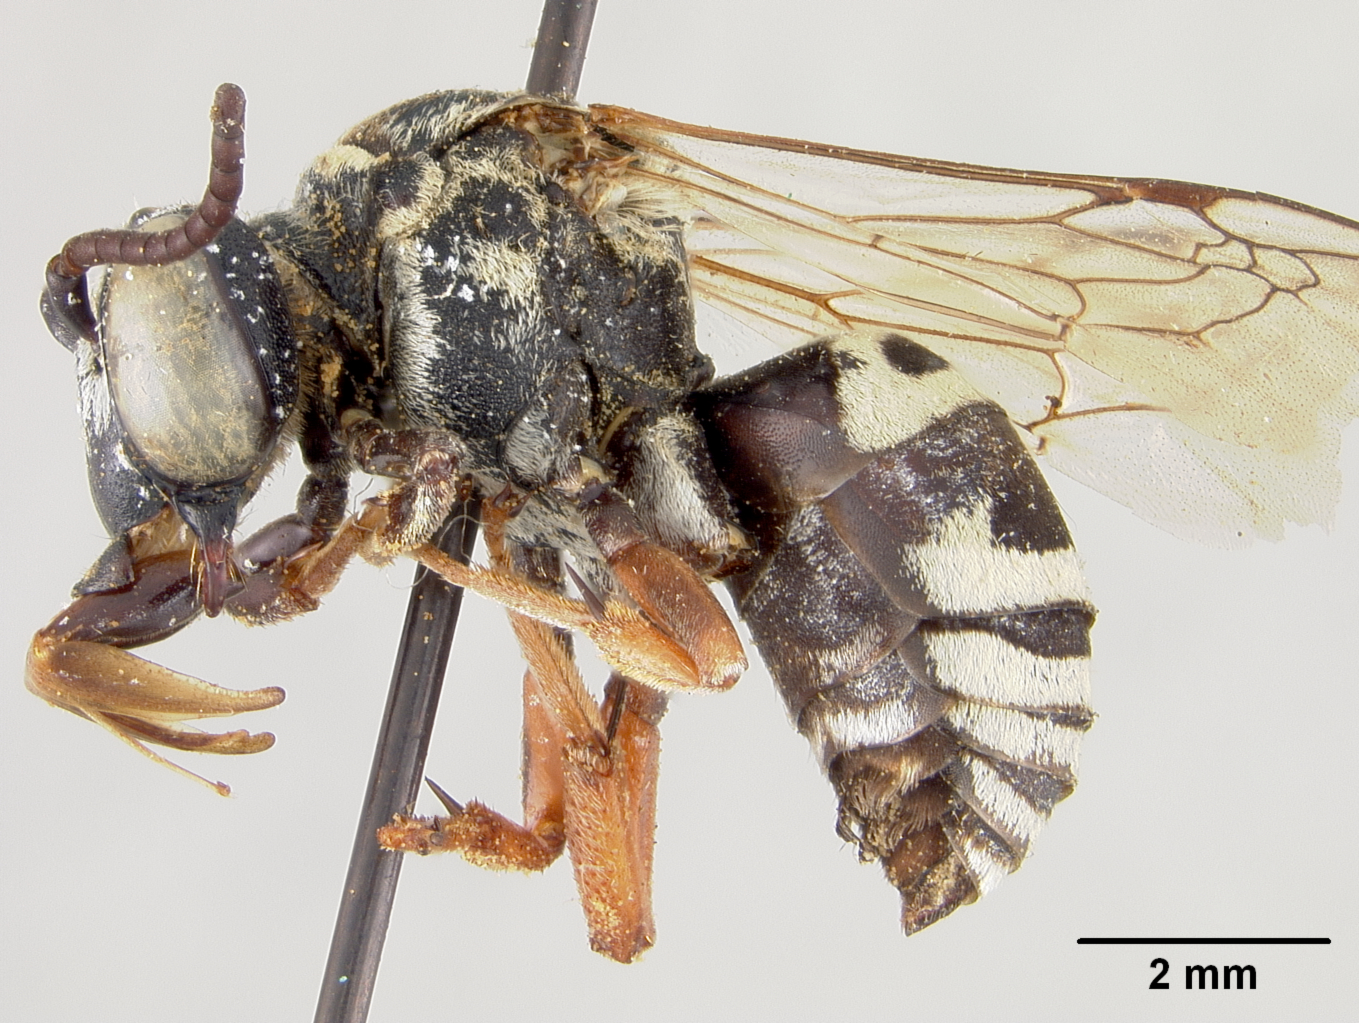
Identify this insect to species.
Triepeolus helianthi
